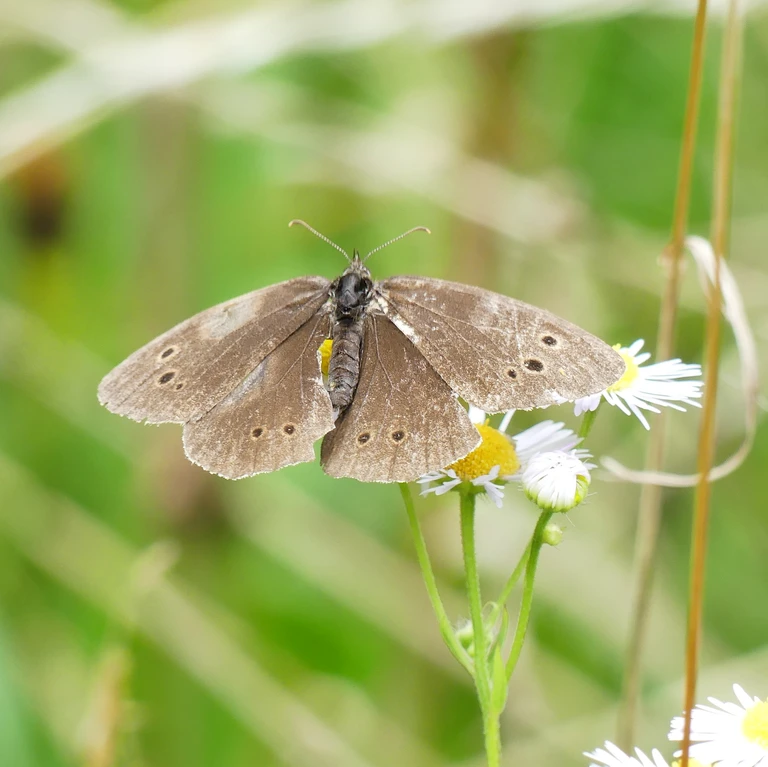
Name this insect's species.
Aphantopus hyperantus
